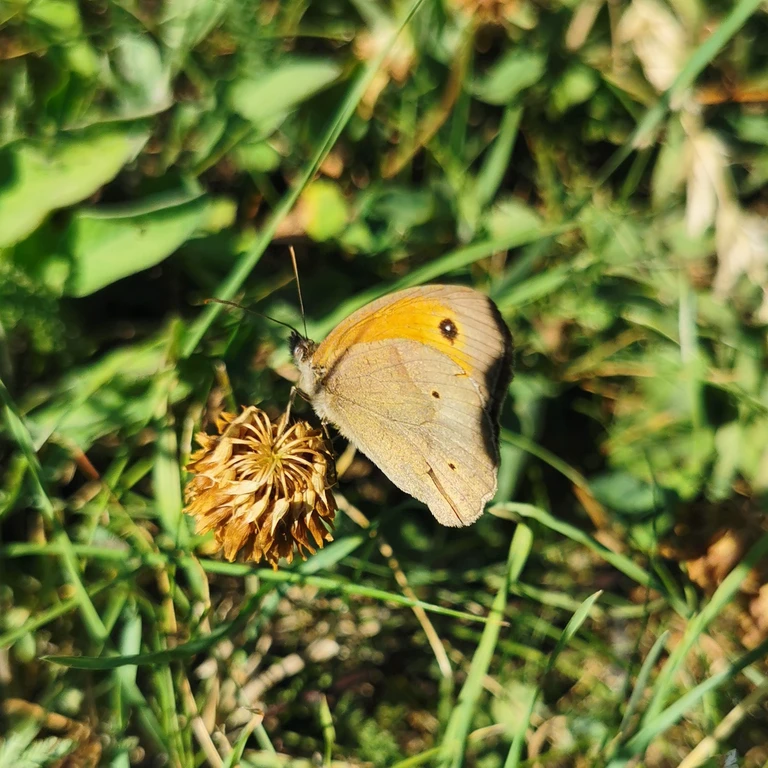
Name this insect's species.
Maniola jurtina
